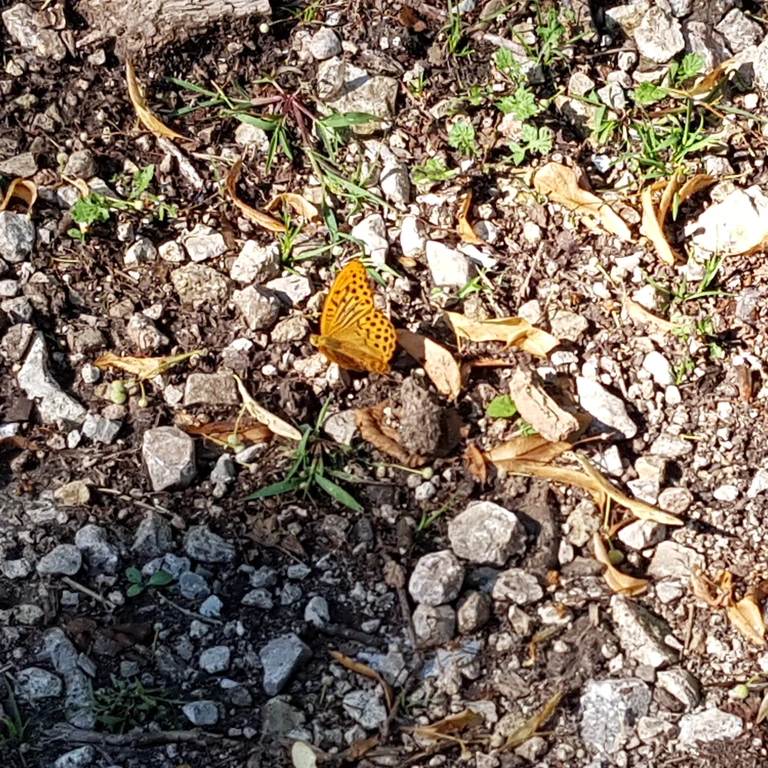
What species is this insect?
Argynnis paphia
